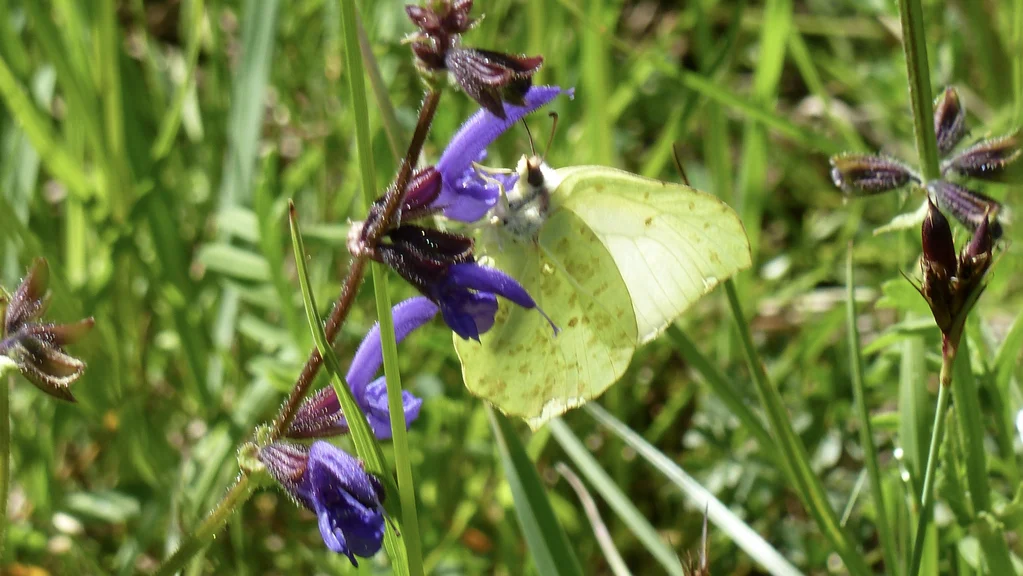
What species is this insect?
Gonepteryx rhamni
